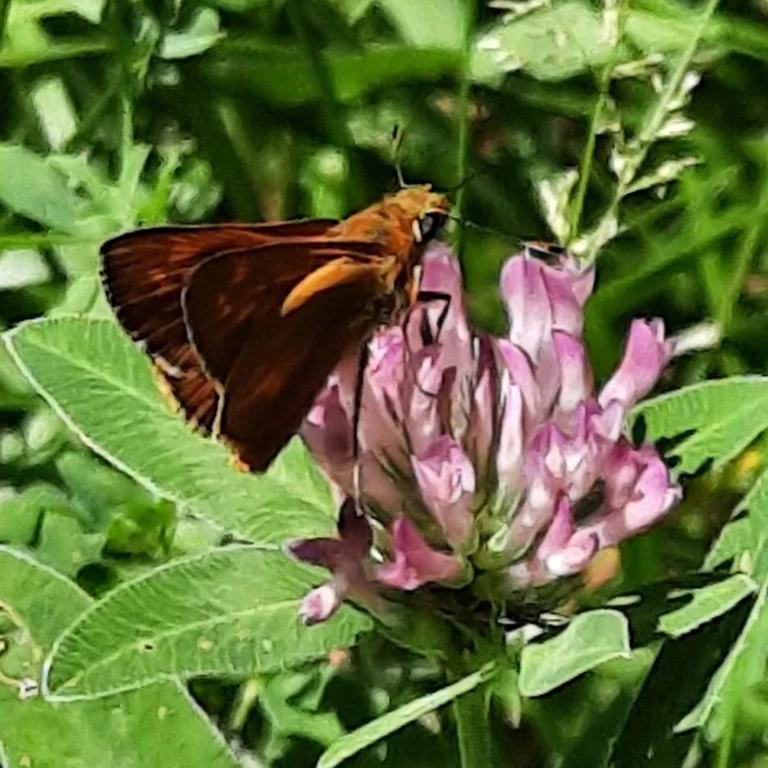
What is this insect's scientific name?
Ochlodes sylvanus (also Ochlodes venata)
